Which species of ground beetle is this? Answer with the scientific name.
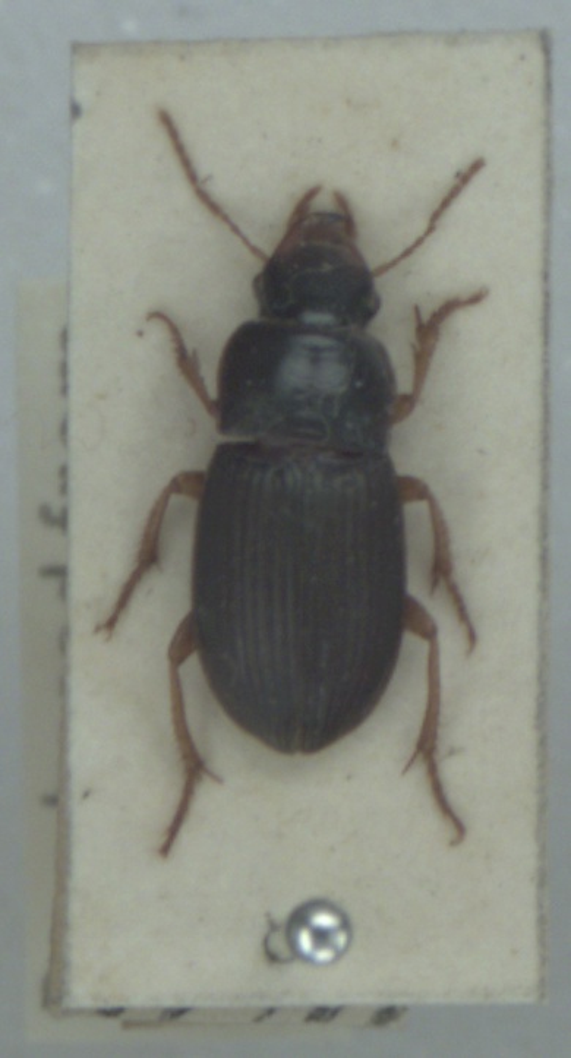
Harpalus rubripes
